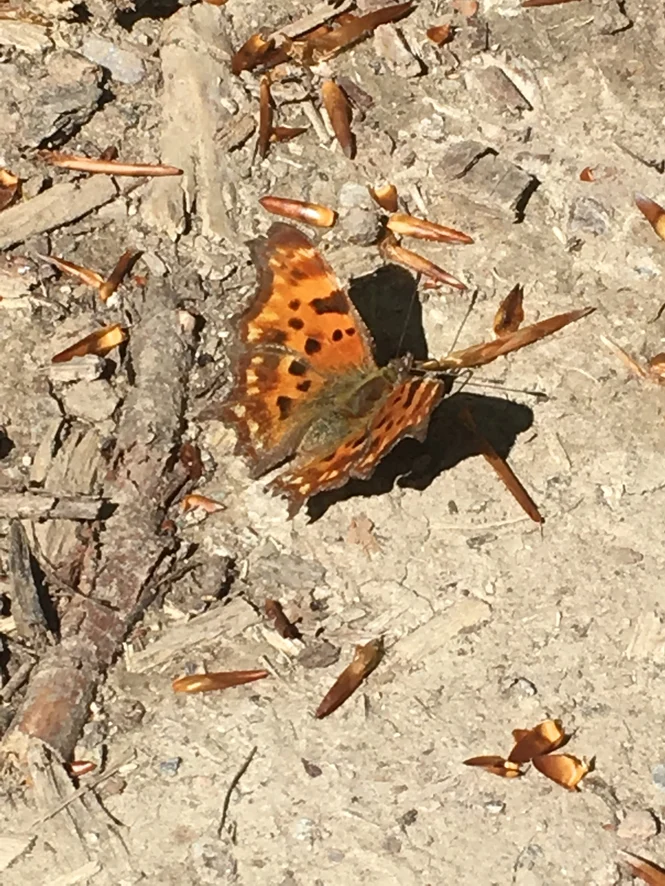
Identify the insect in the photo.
Polygonia c-album
